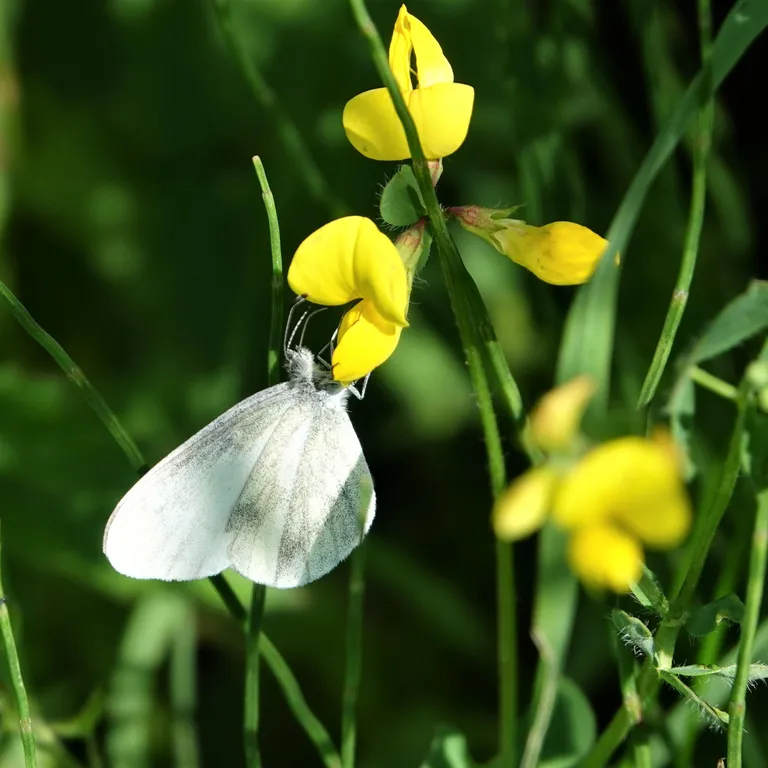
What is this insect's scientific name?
Leptidea sinapis/juvernica
